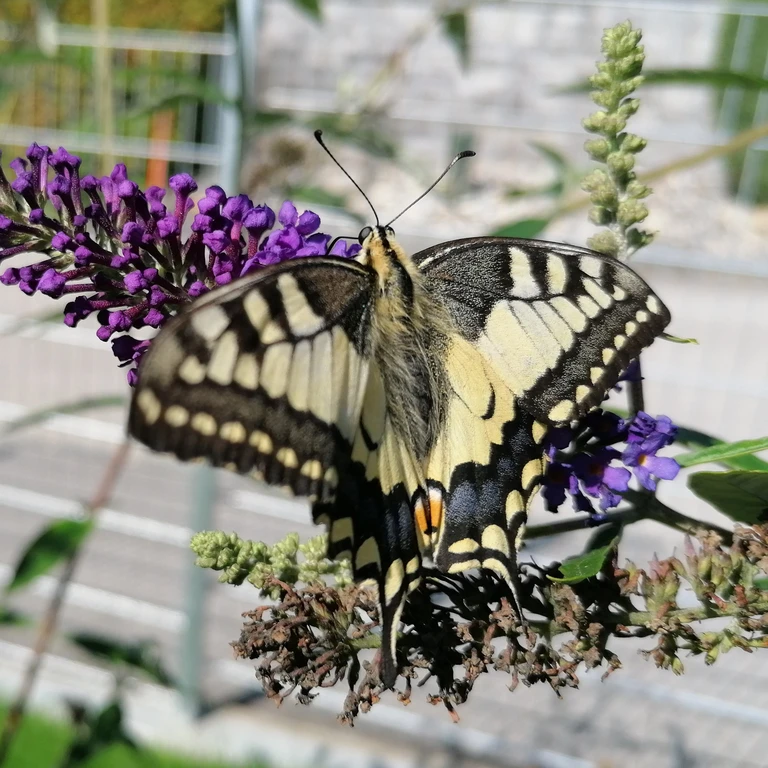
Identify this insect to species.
Papilio machaon
